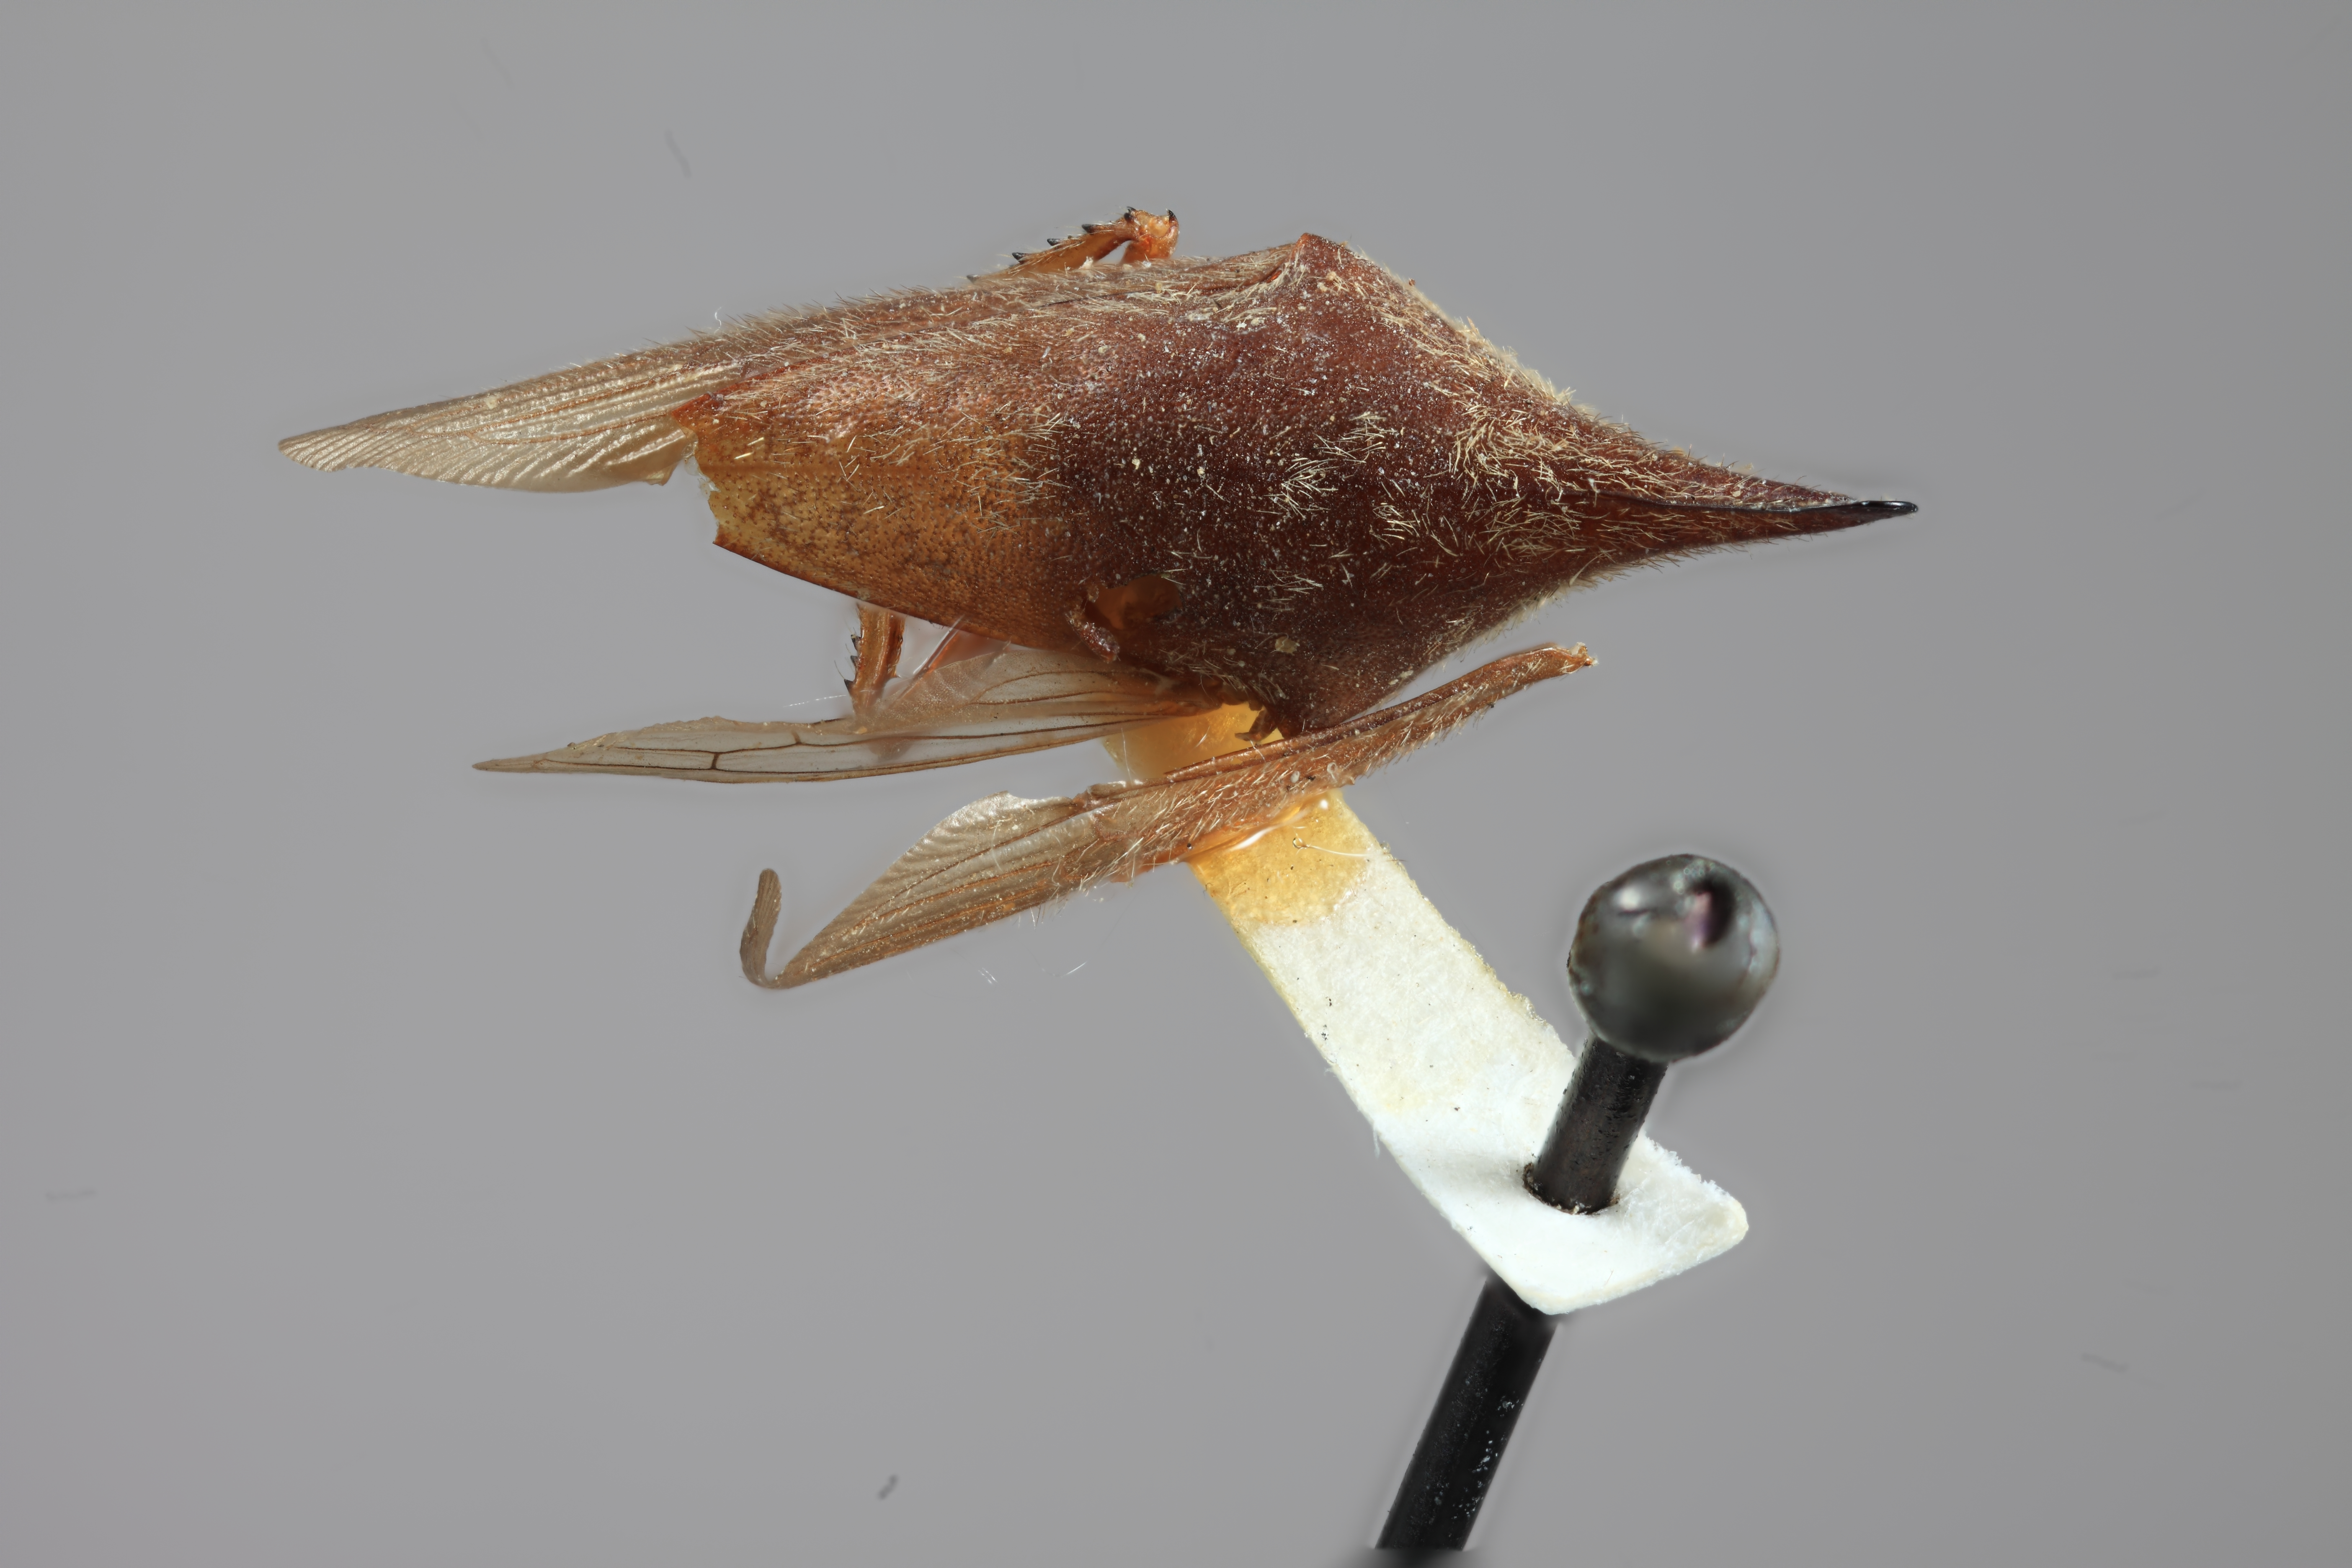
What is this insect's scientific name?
Guayaquila vexator
